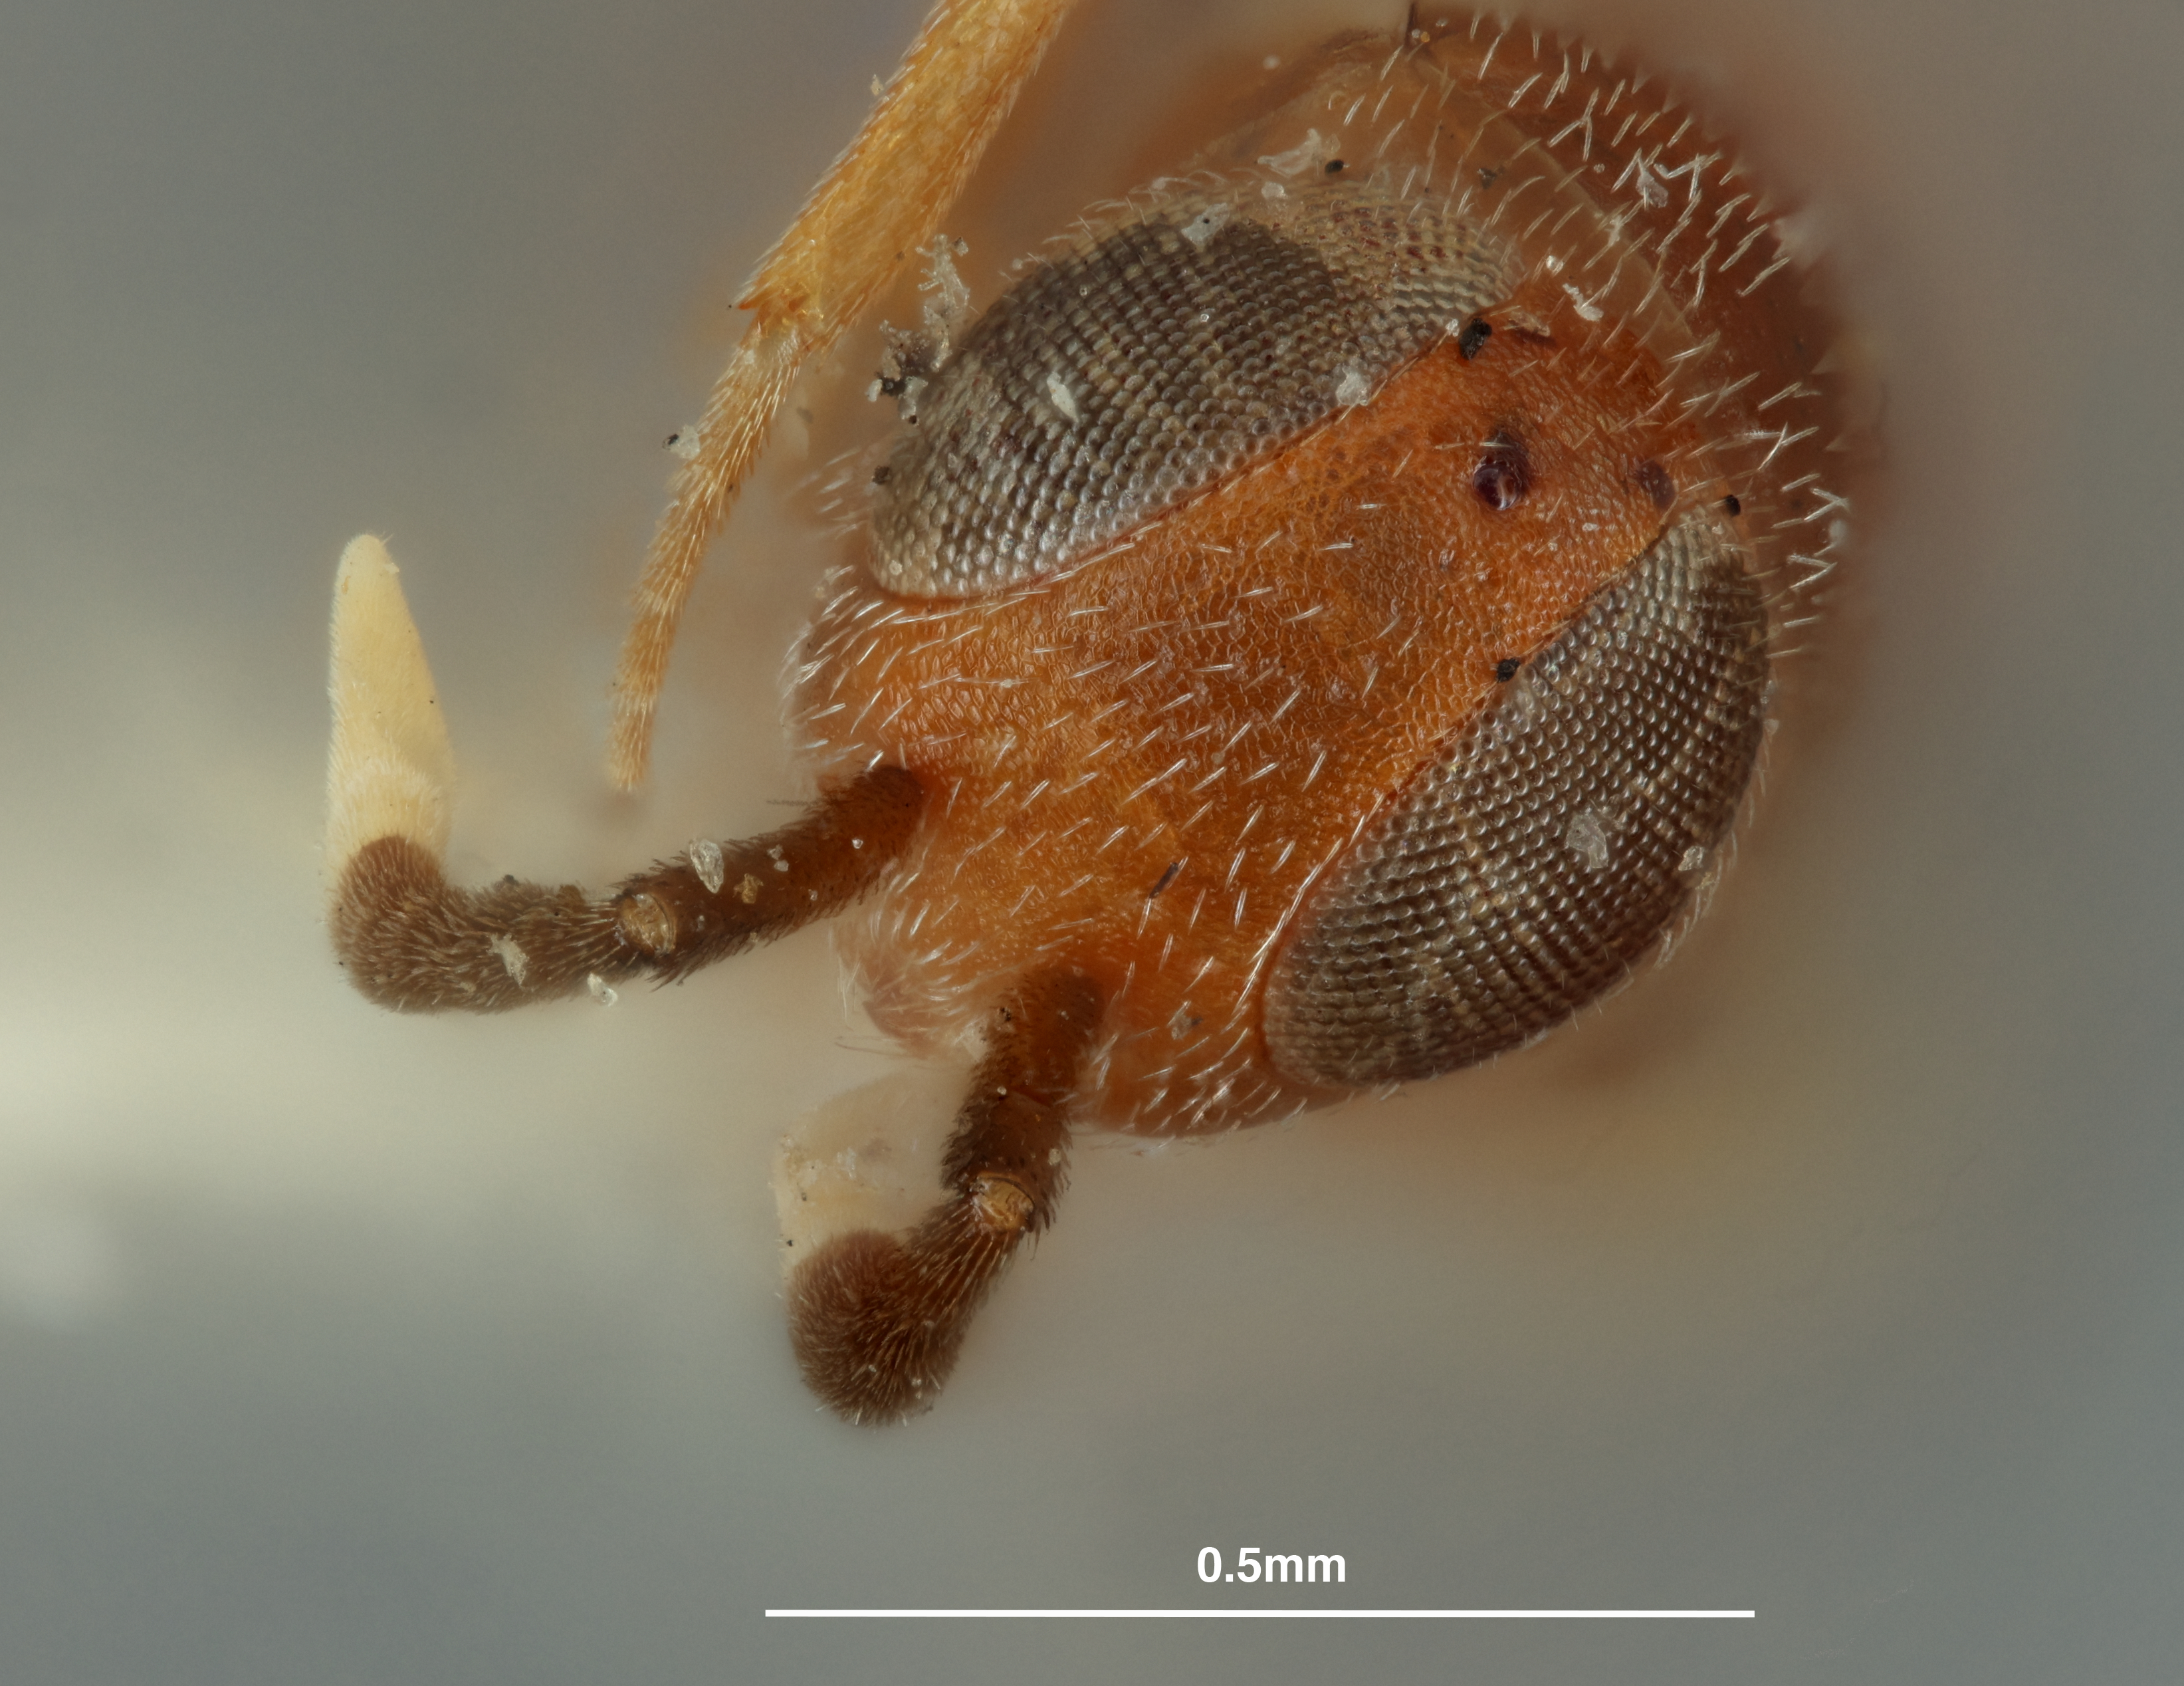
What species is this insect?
Homalotylus cockerelli
